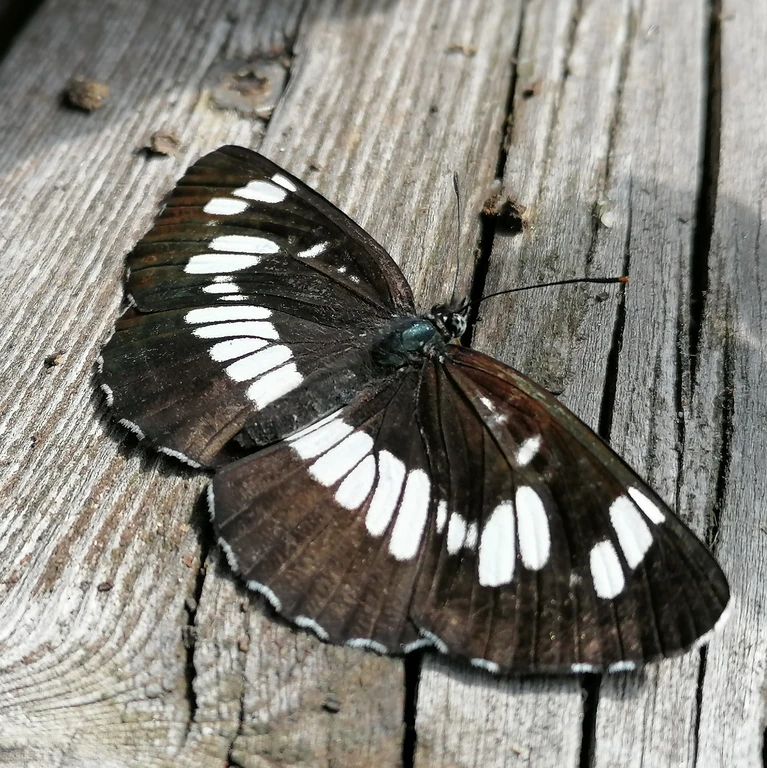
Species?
Neptis rivularis
